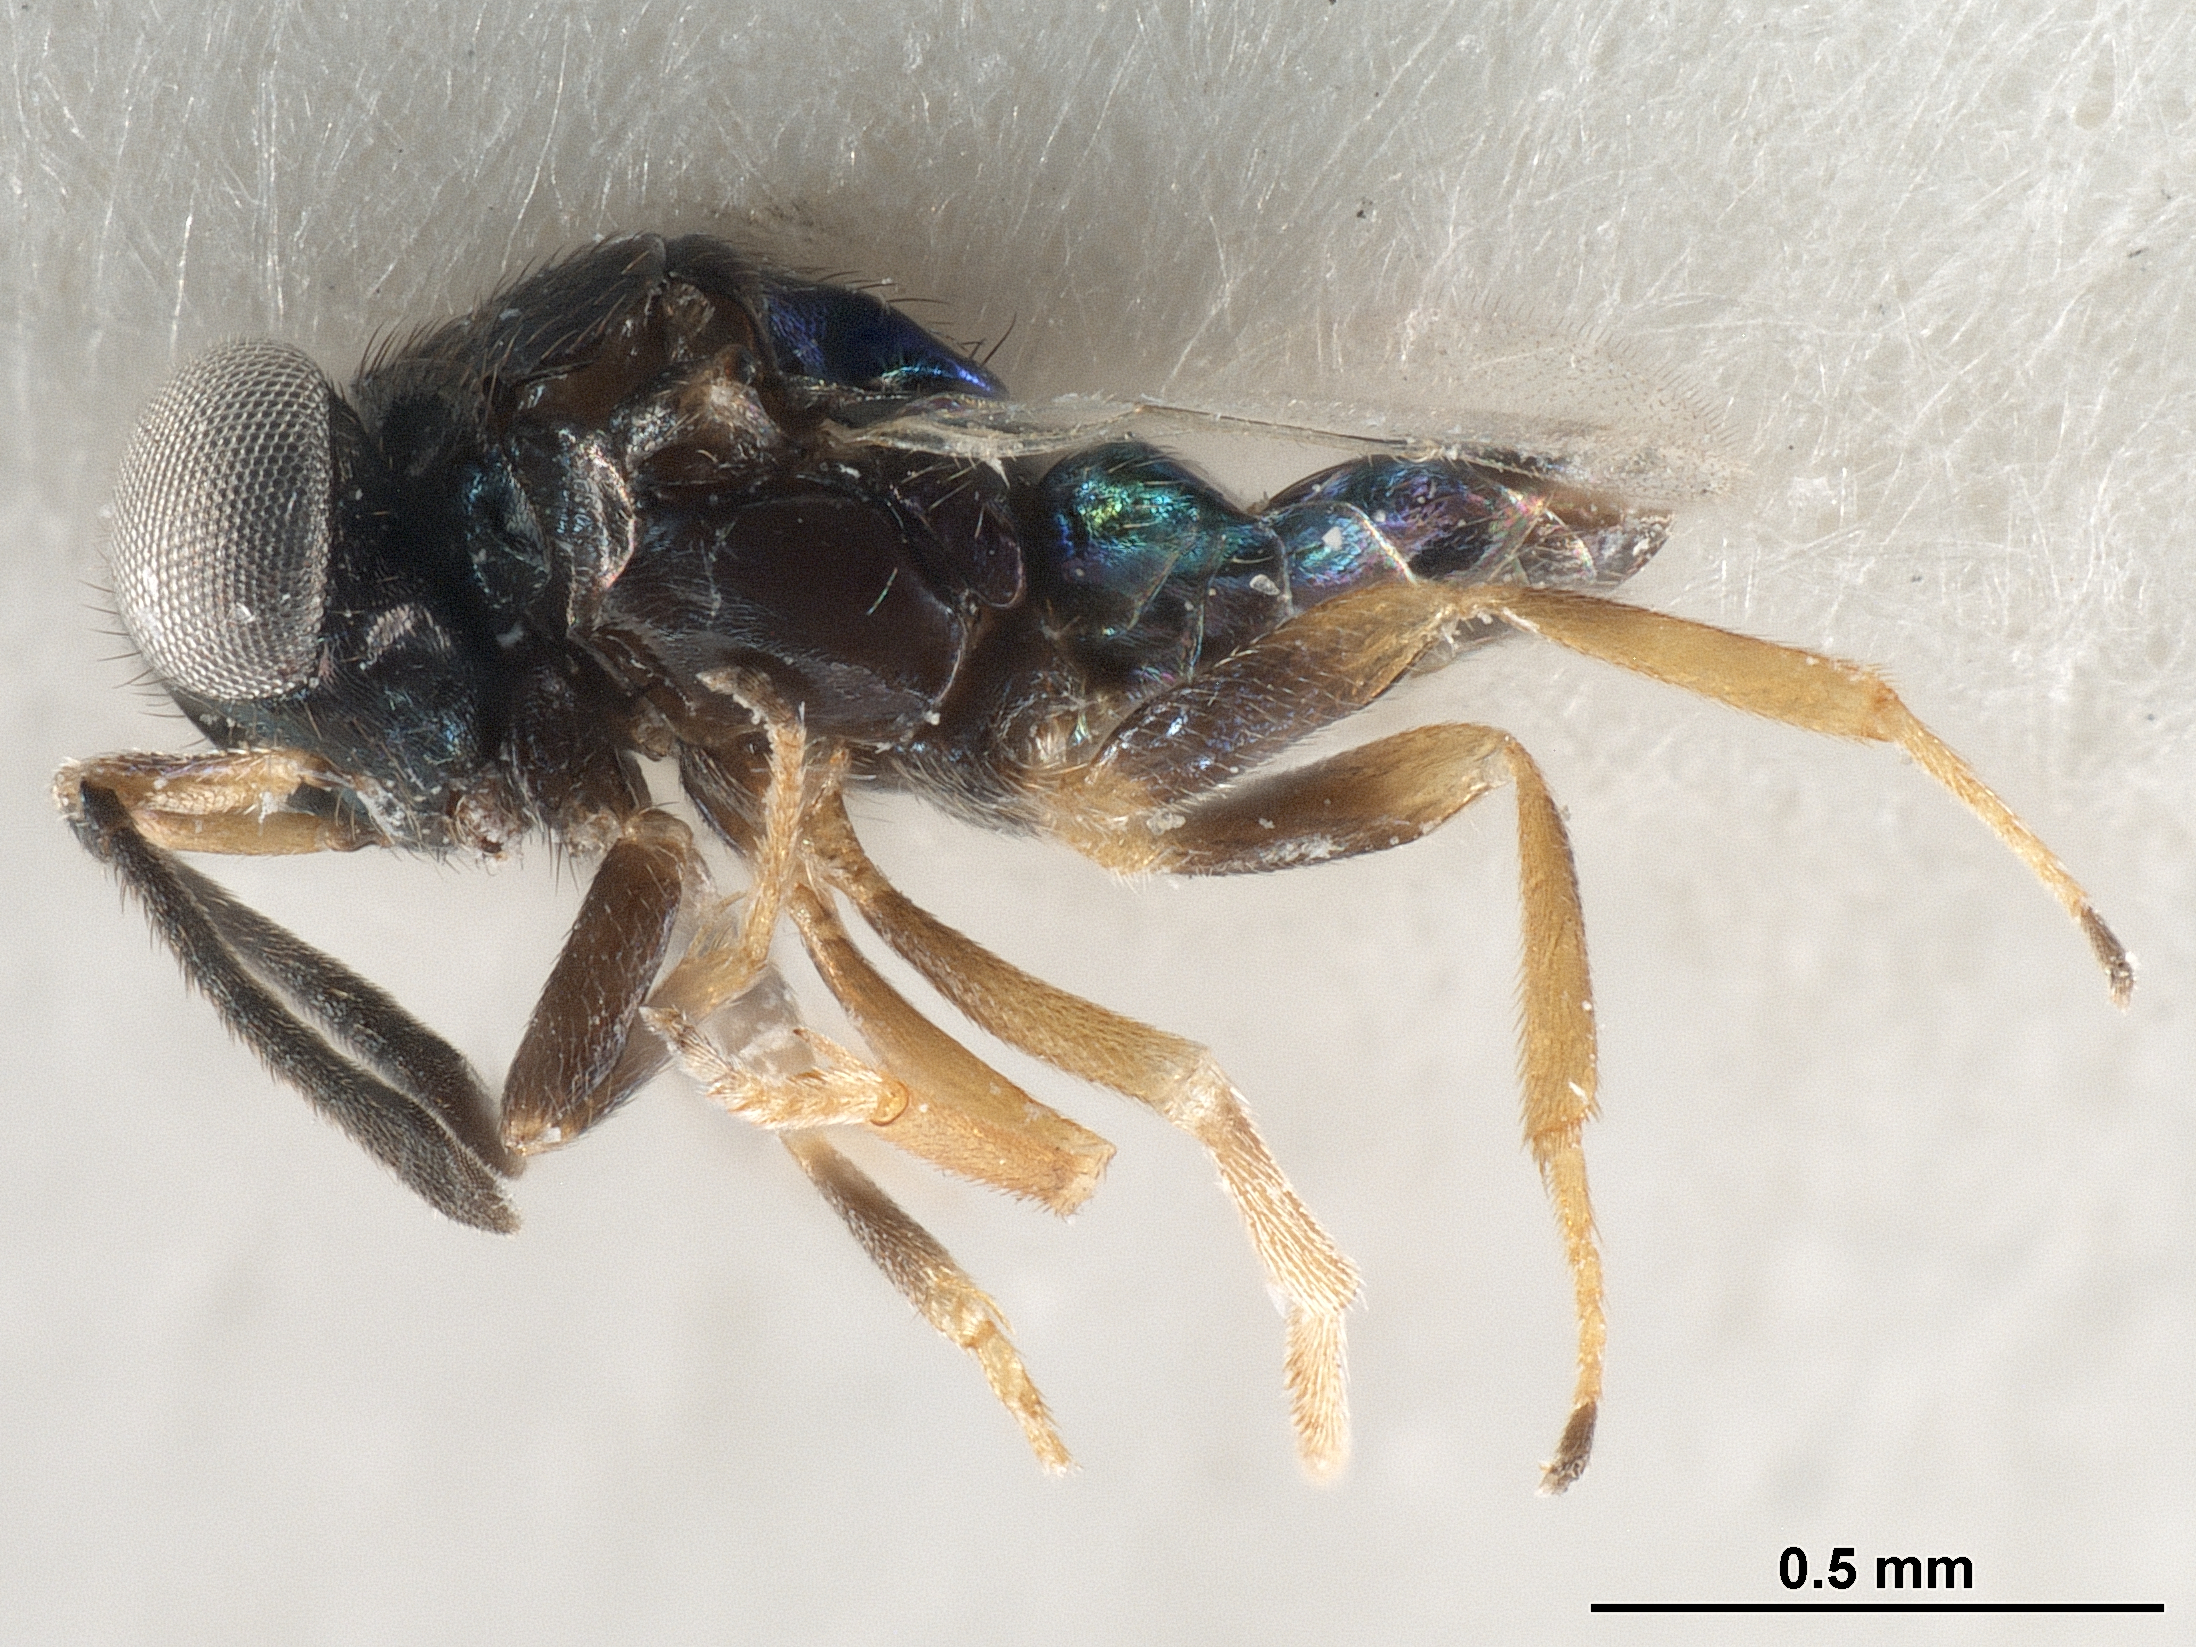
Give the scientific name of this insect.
Clausenia purpurea
